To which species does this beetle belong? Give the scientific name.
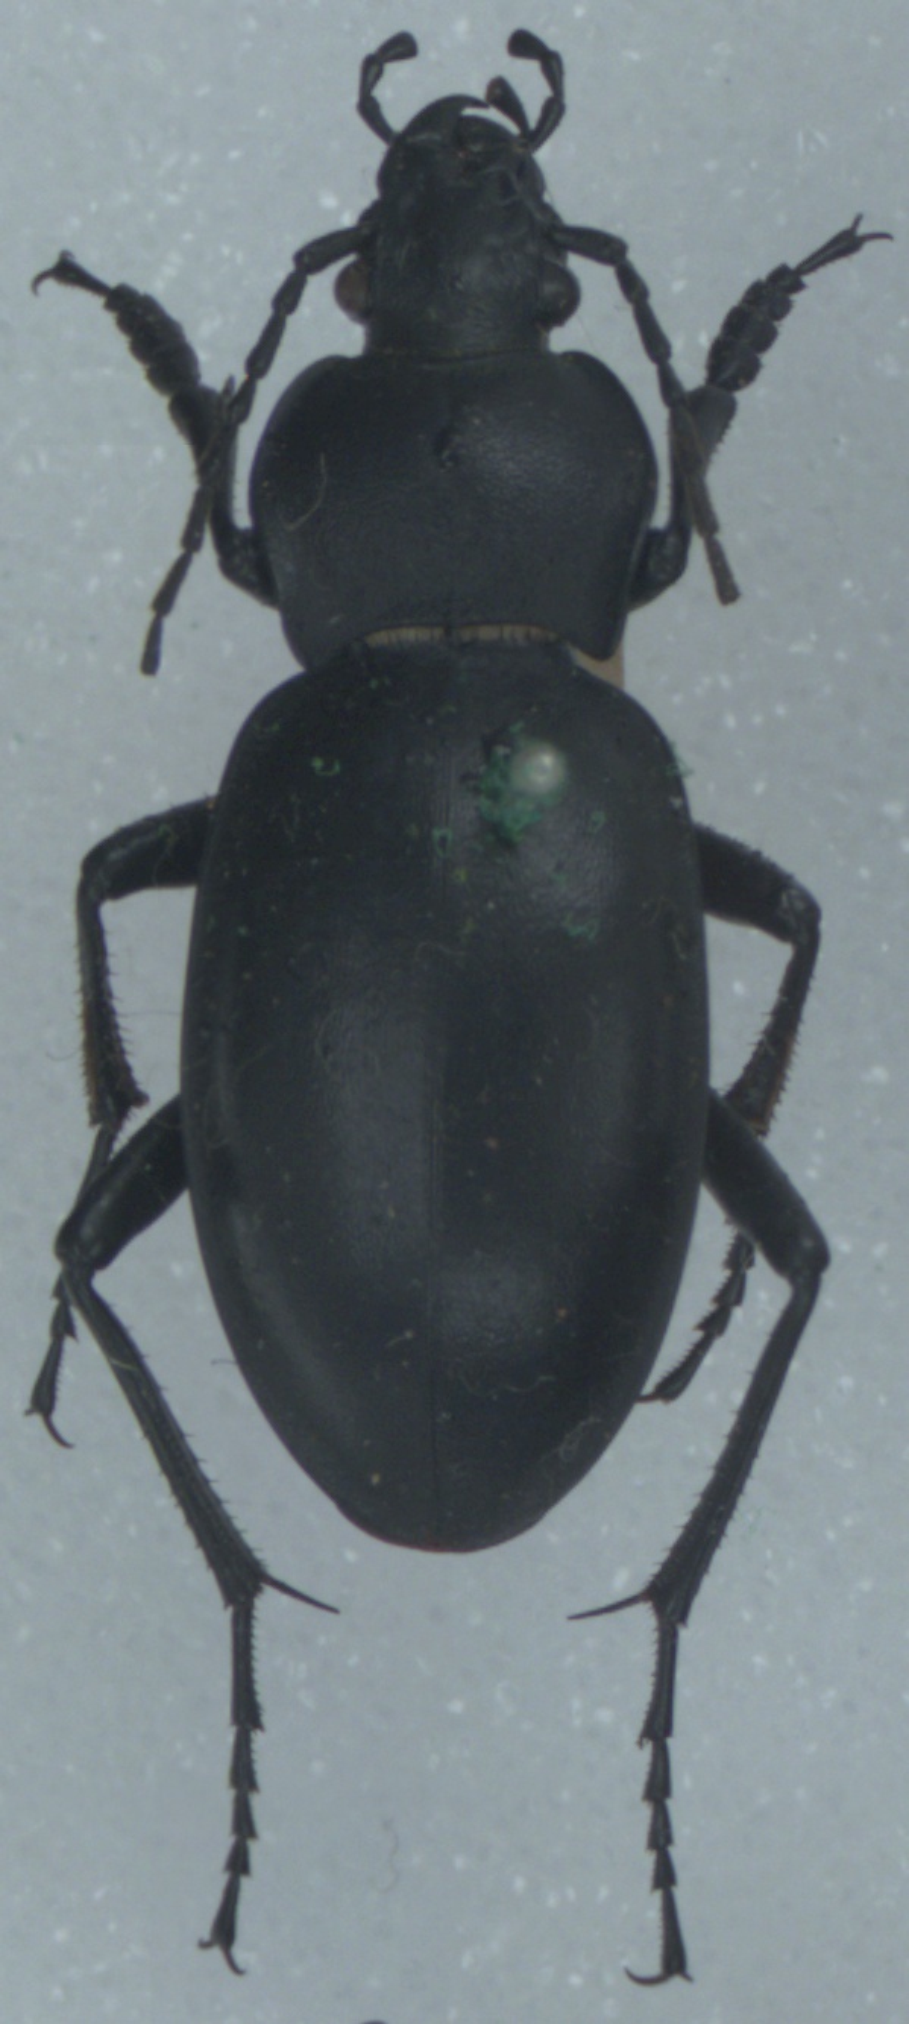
Carabus glabratus
